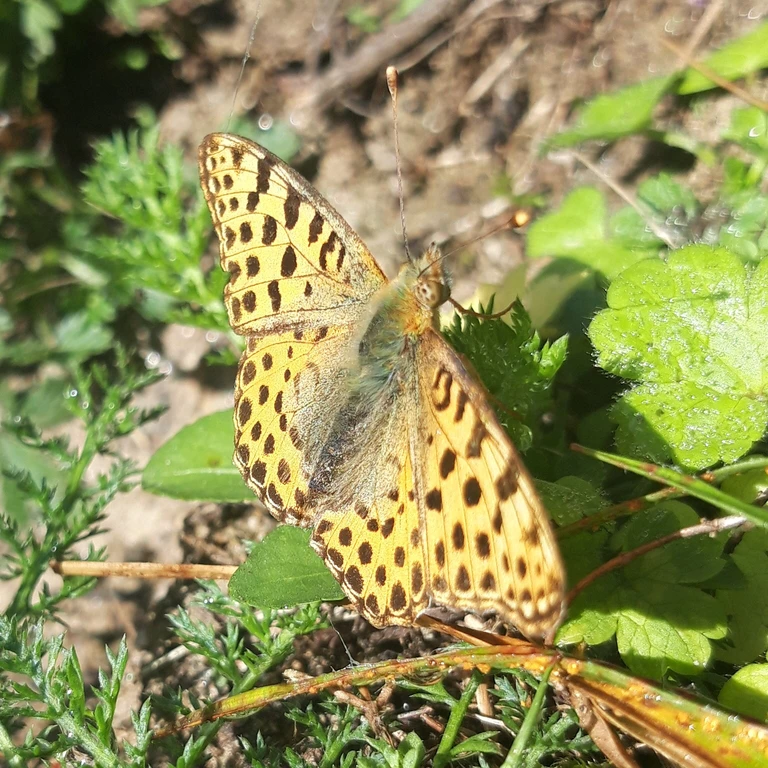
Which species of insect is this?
Issoria lathonia
